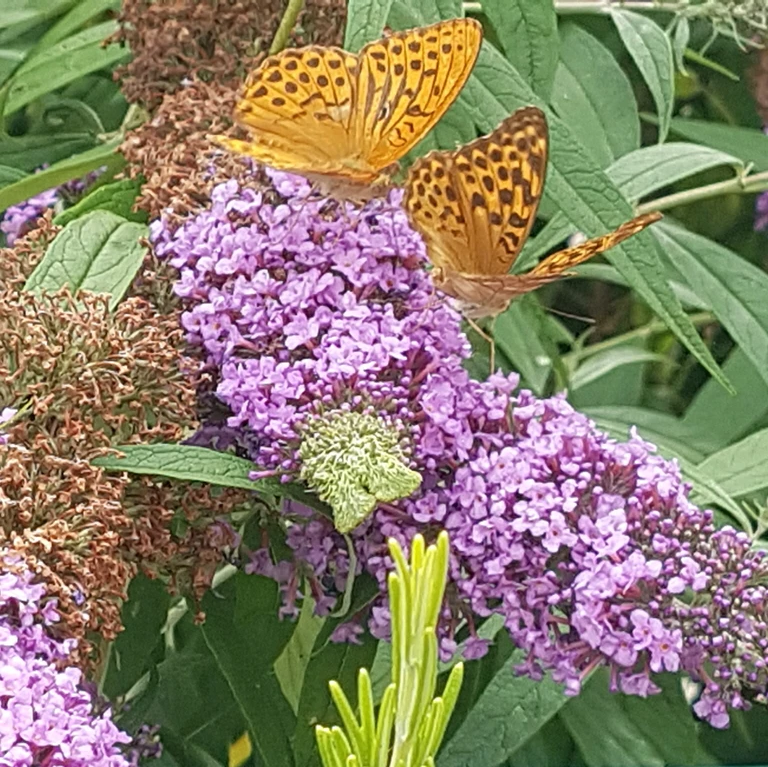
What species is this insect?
Argynnis paphia
